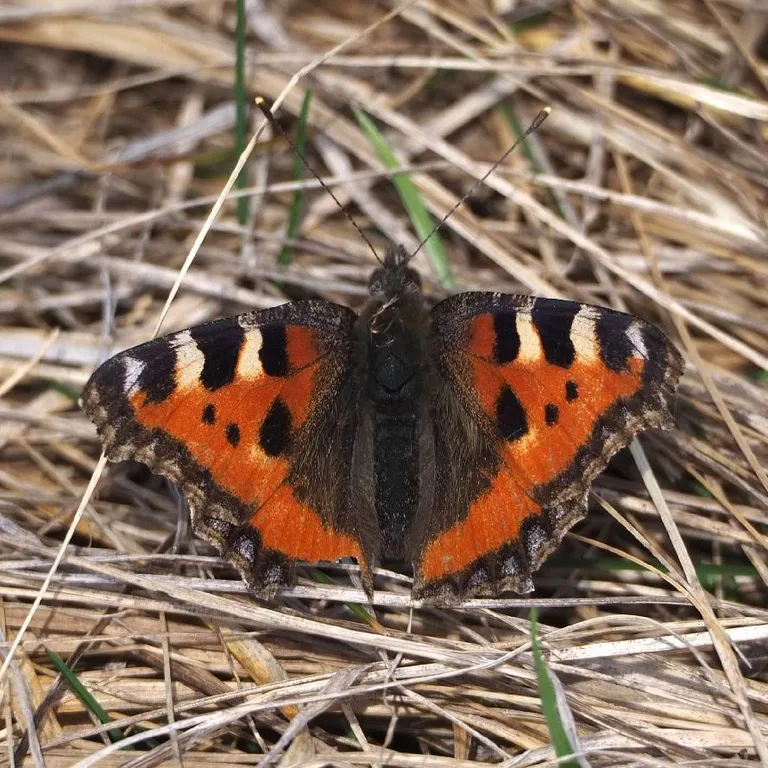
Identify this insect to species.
Aglais urticae
